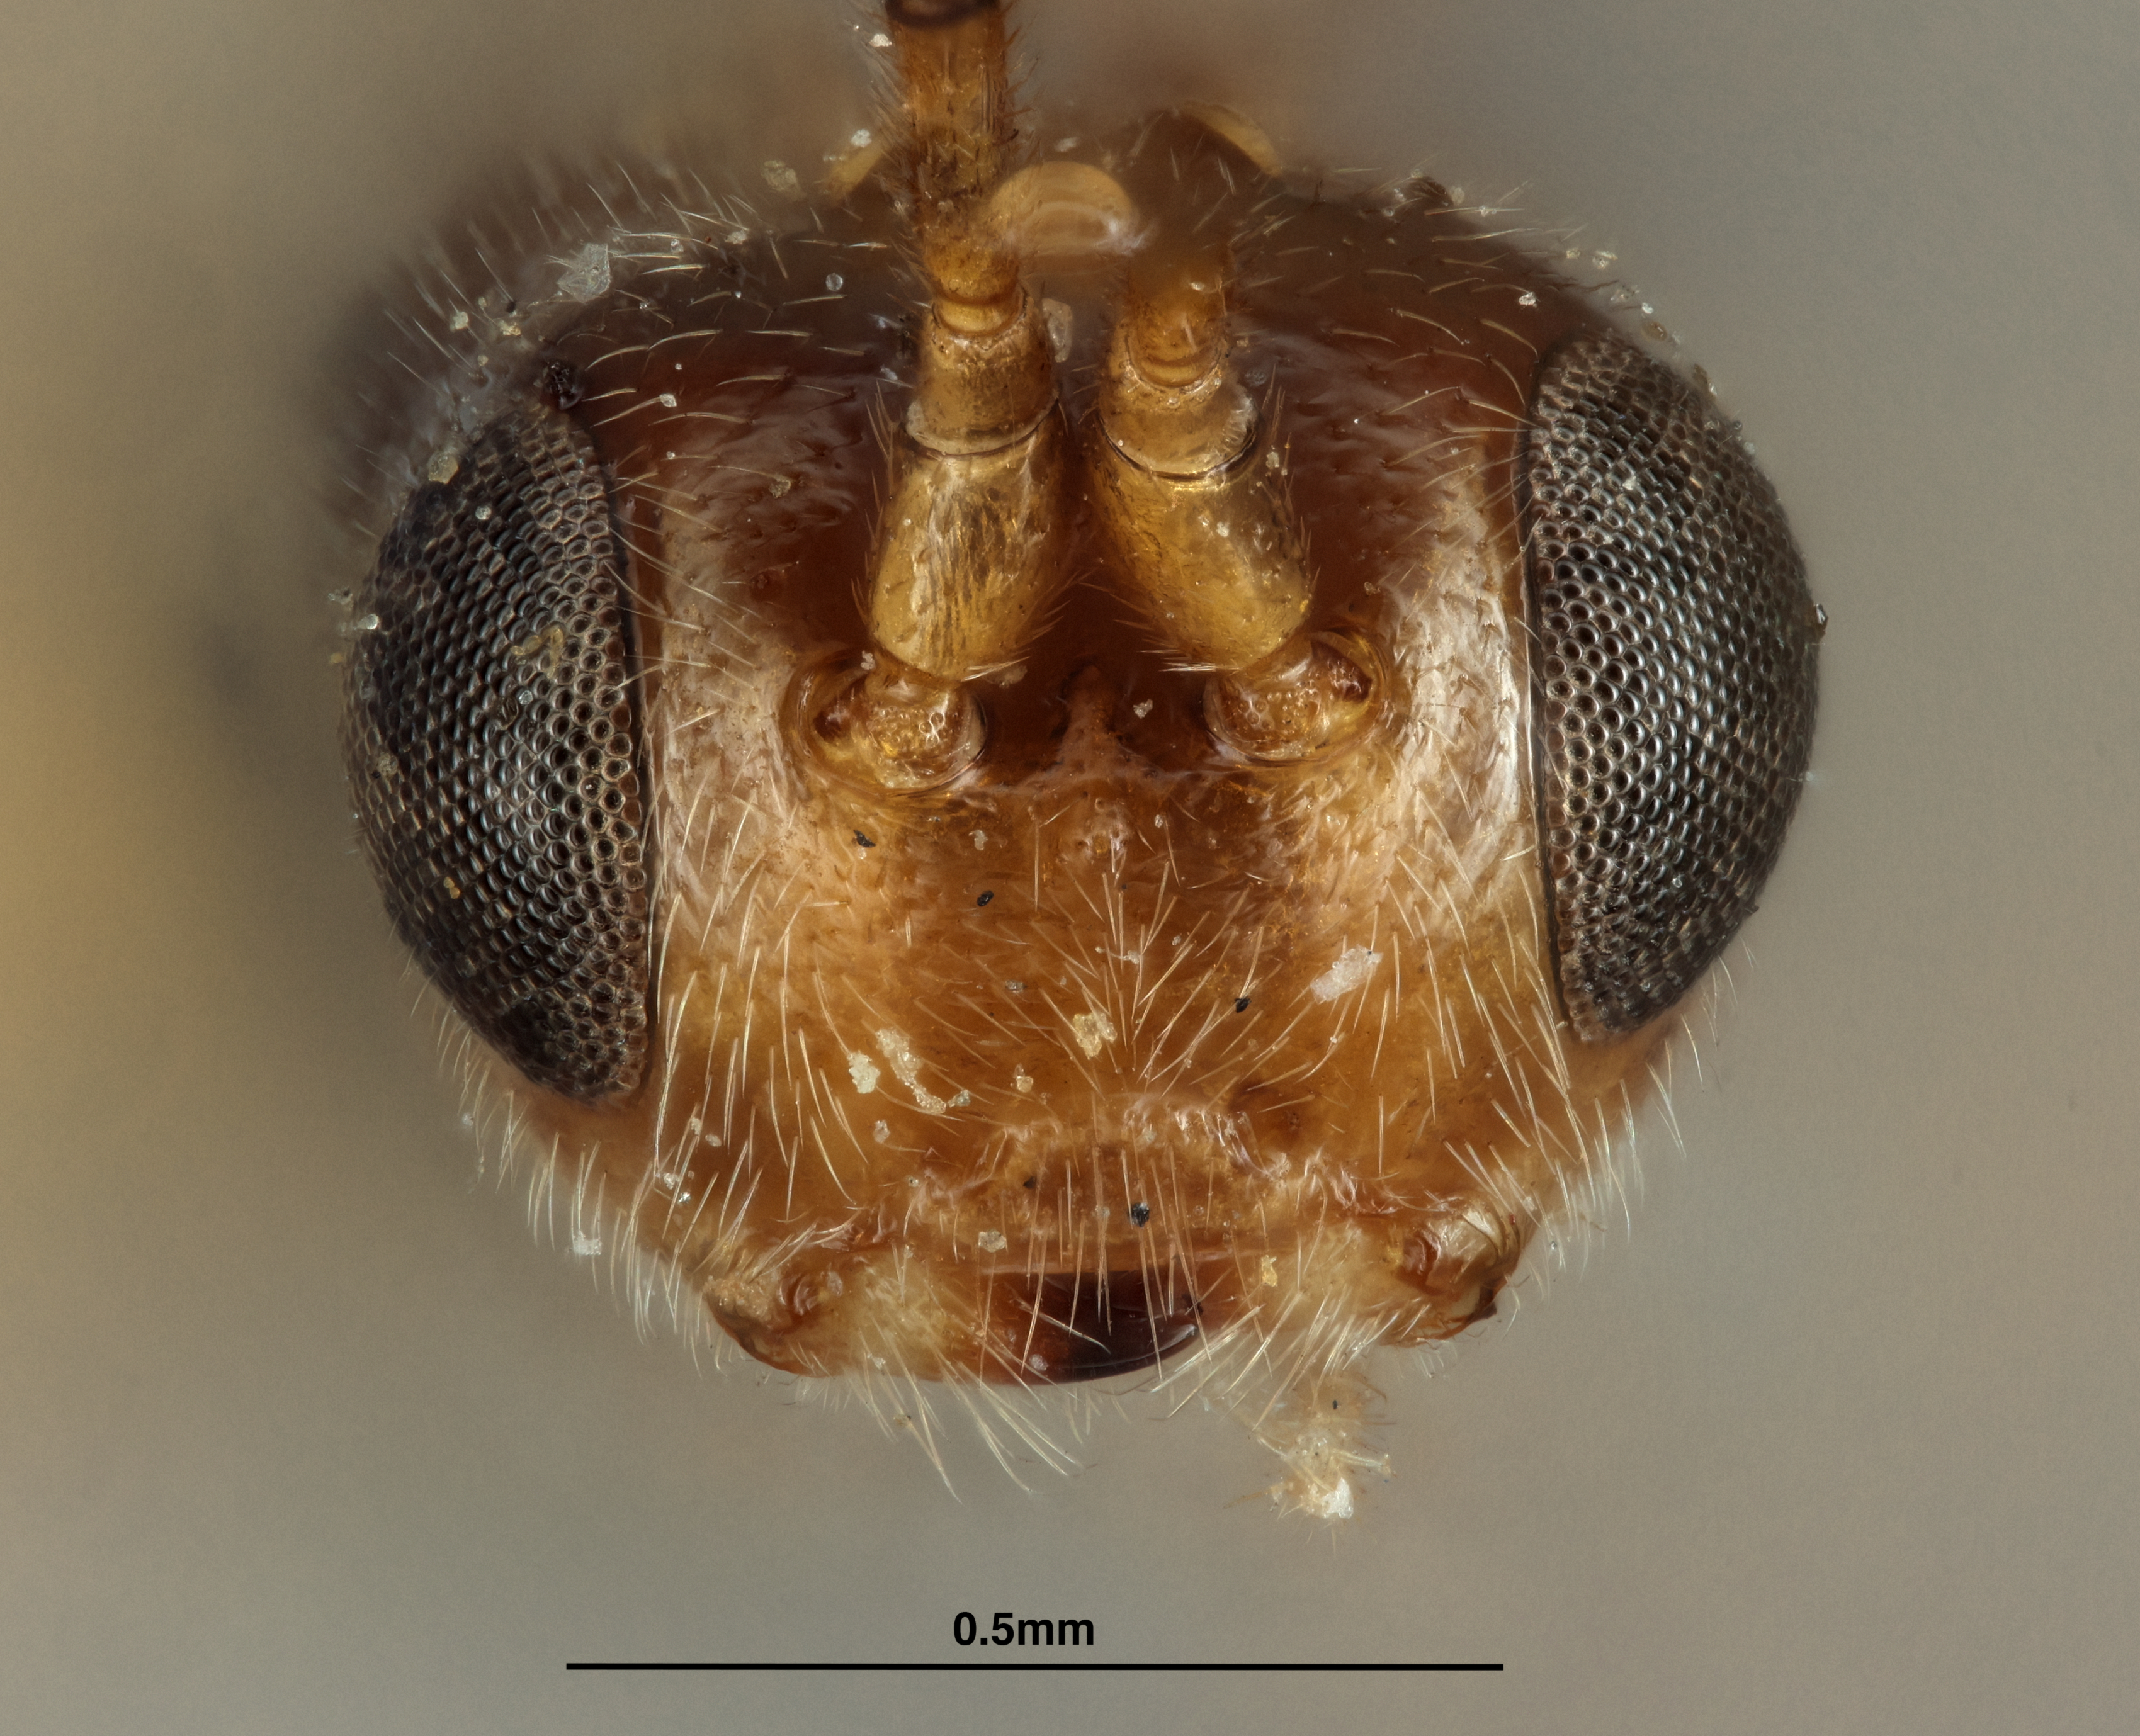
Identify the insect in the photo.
Aliolus stanleyi
